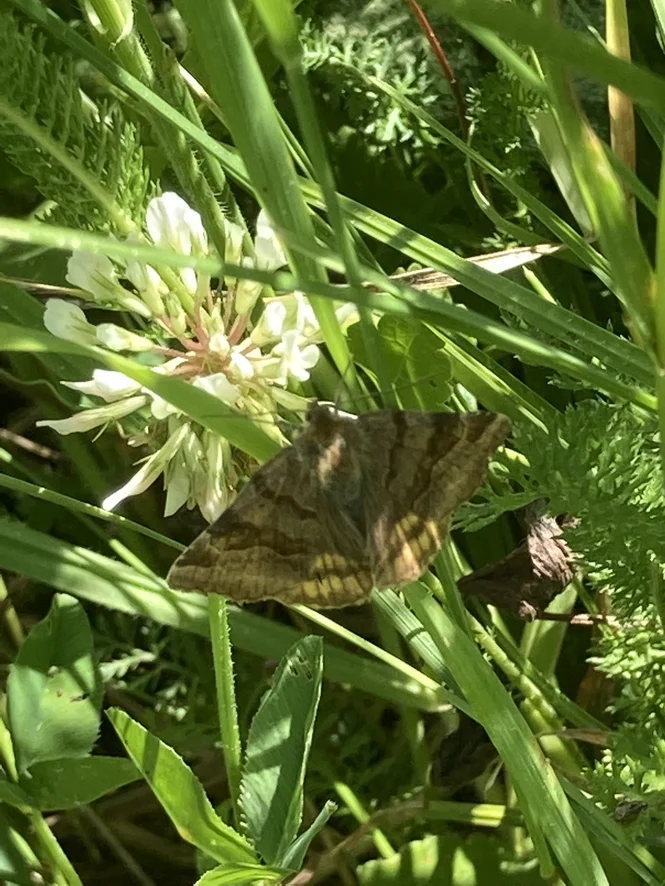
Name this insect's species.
Euclidia glyphica
